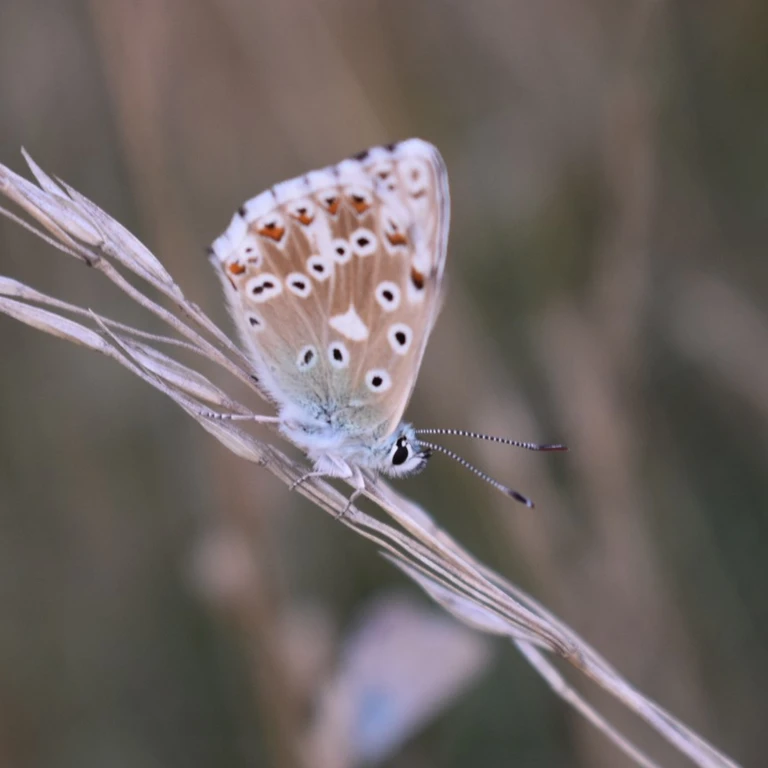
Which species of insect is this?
Lysandra coridon
